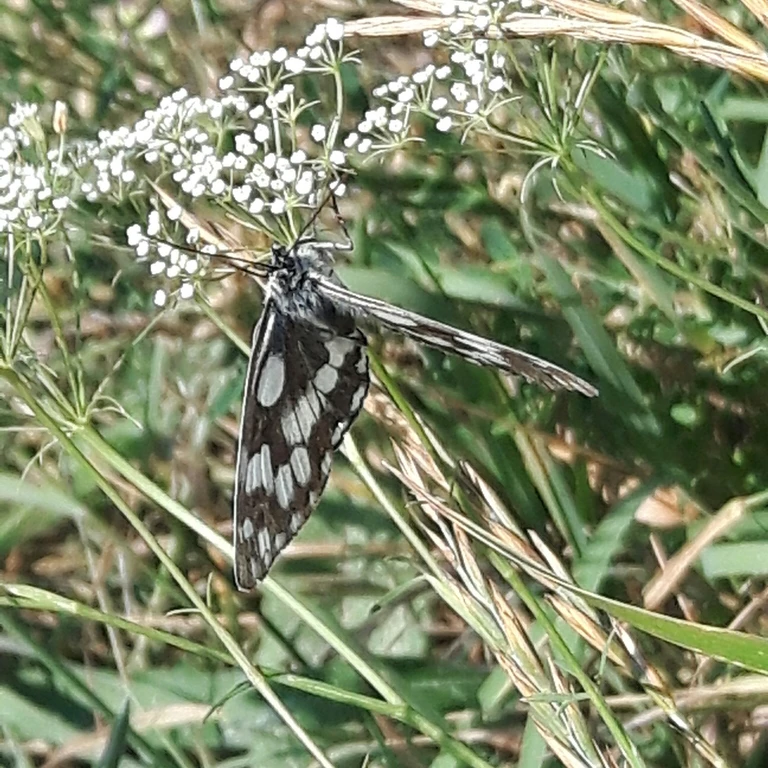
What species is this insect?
Melanargia galathea
